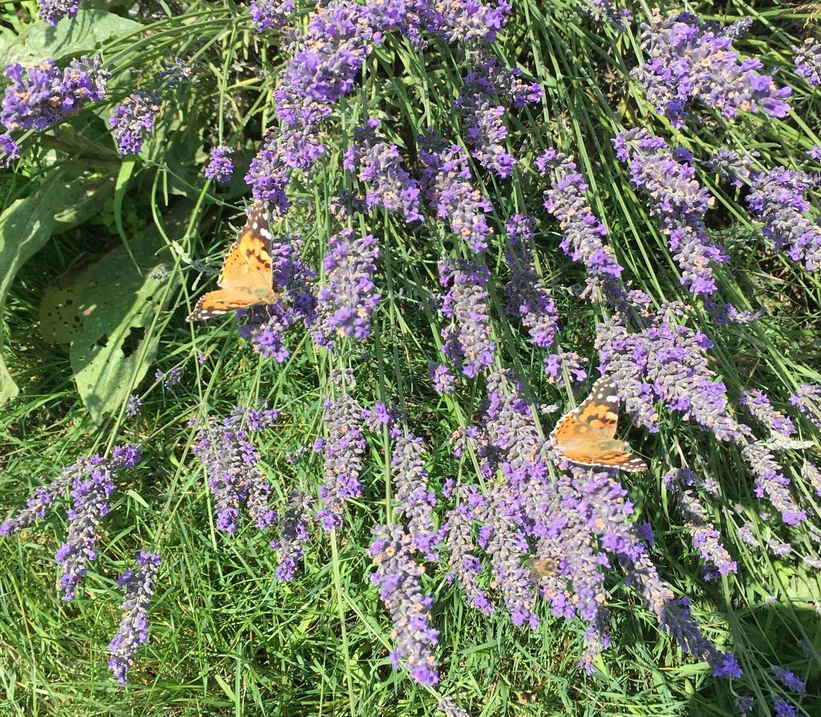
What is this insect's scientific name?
Vanessa cardui
